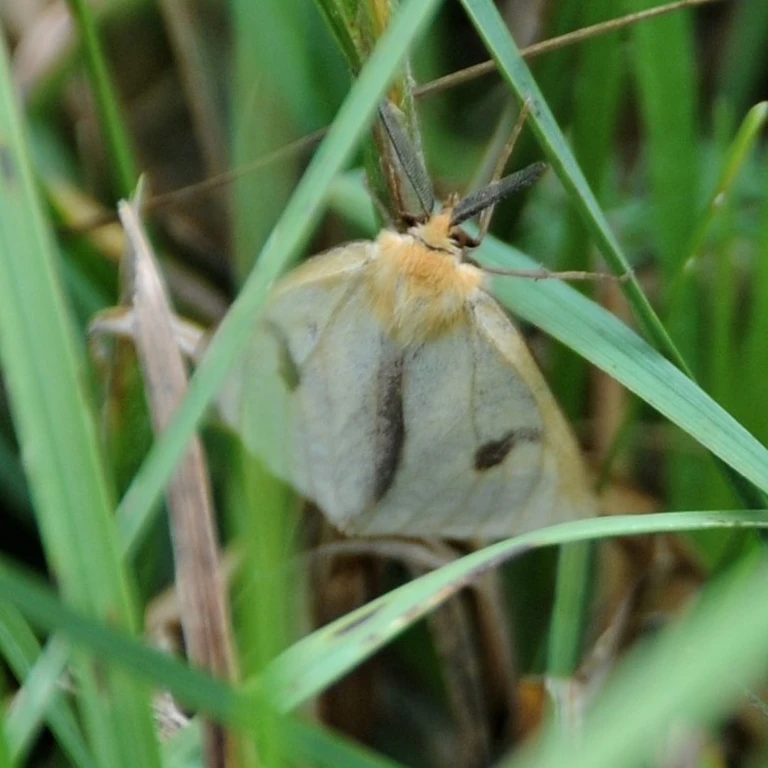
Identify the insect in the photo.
Diacrisia sannio
